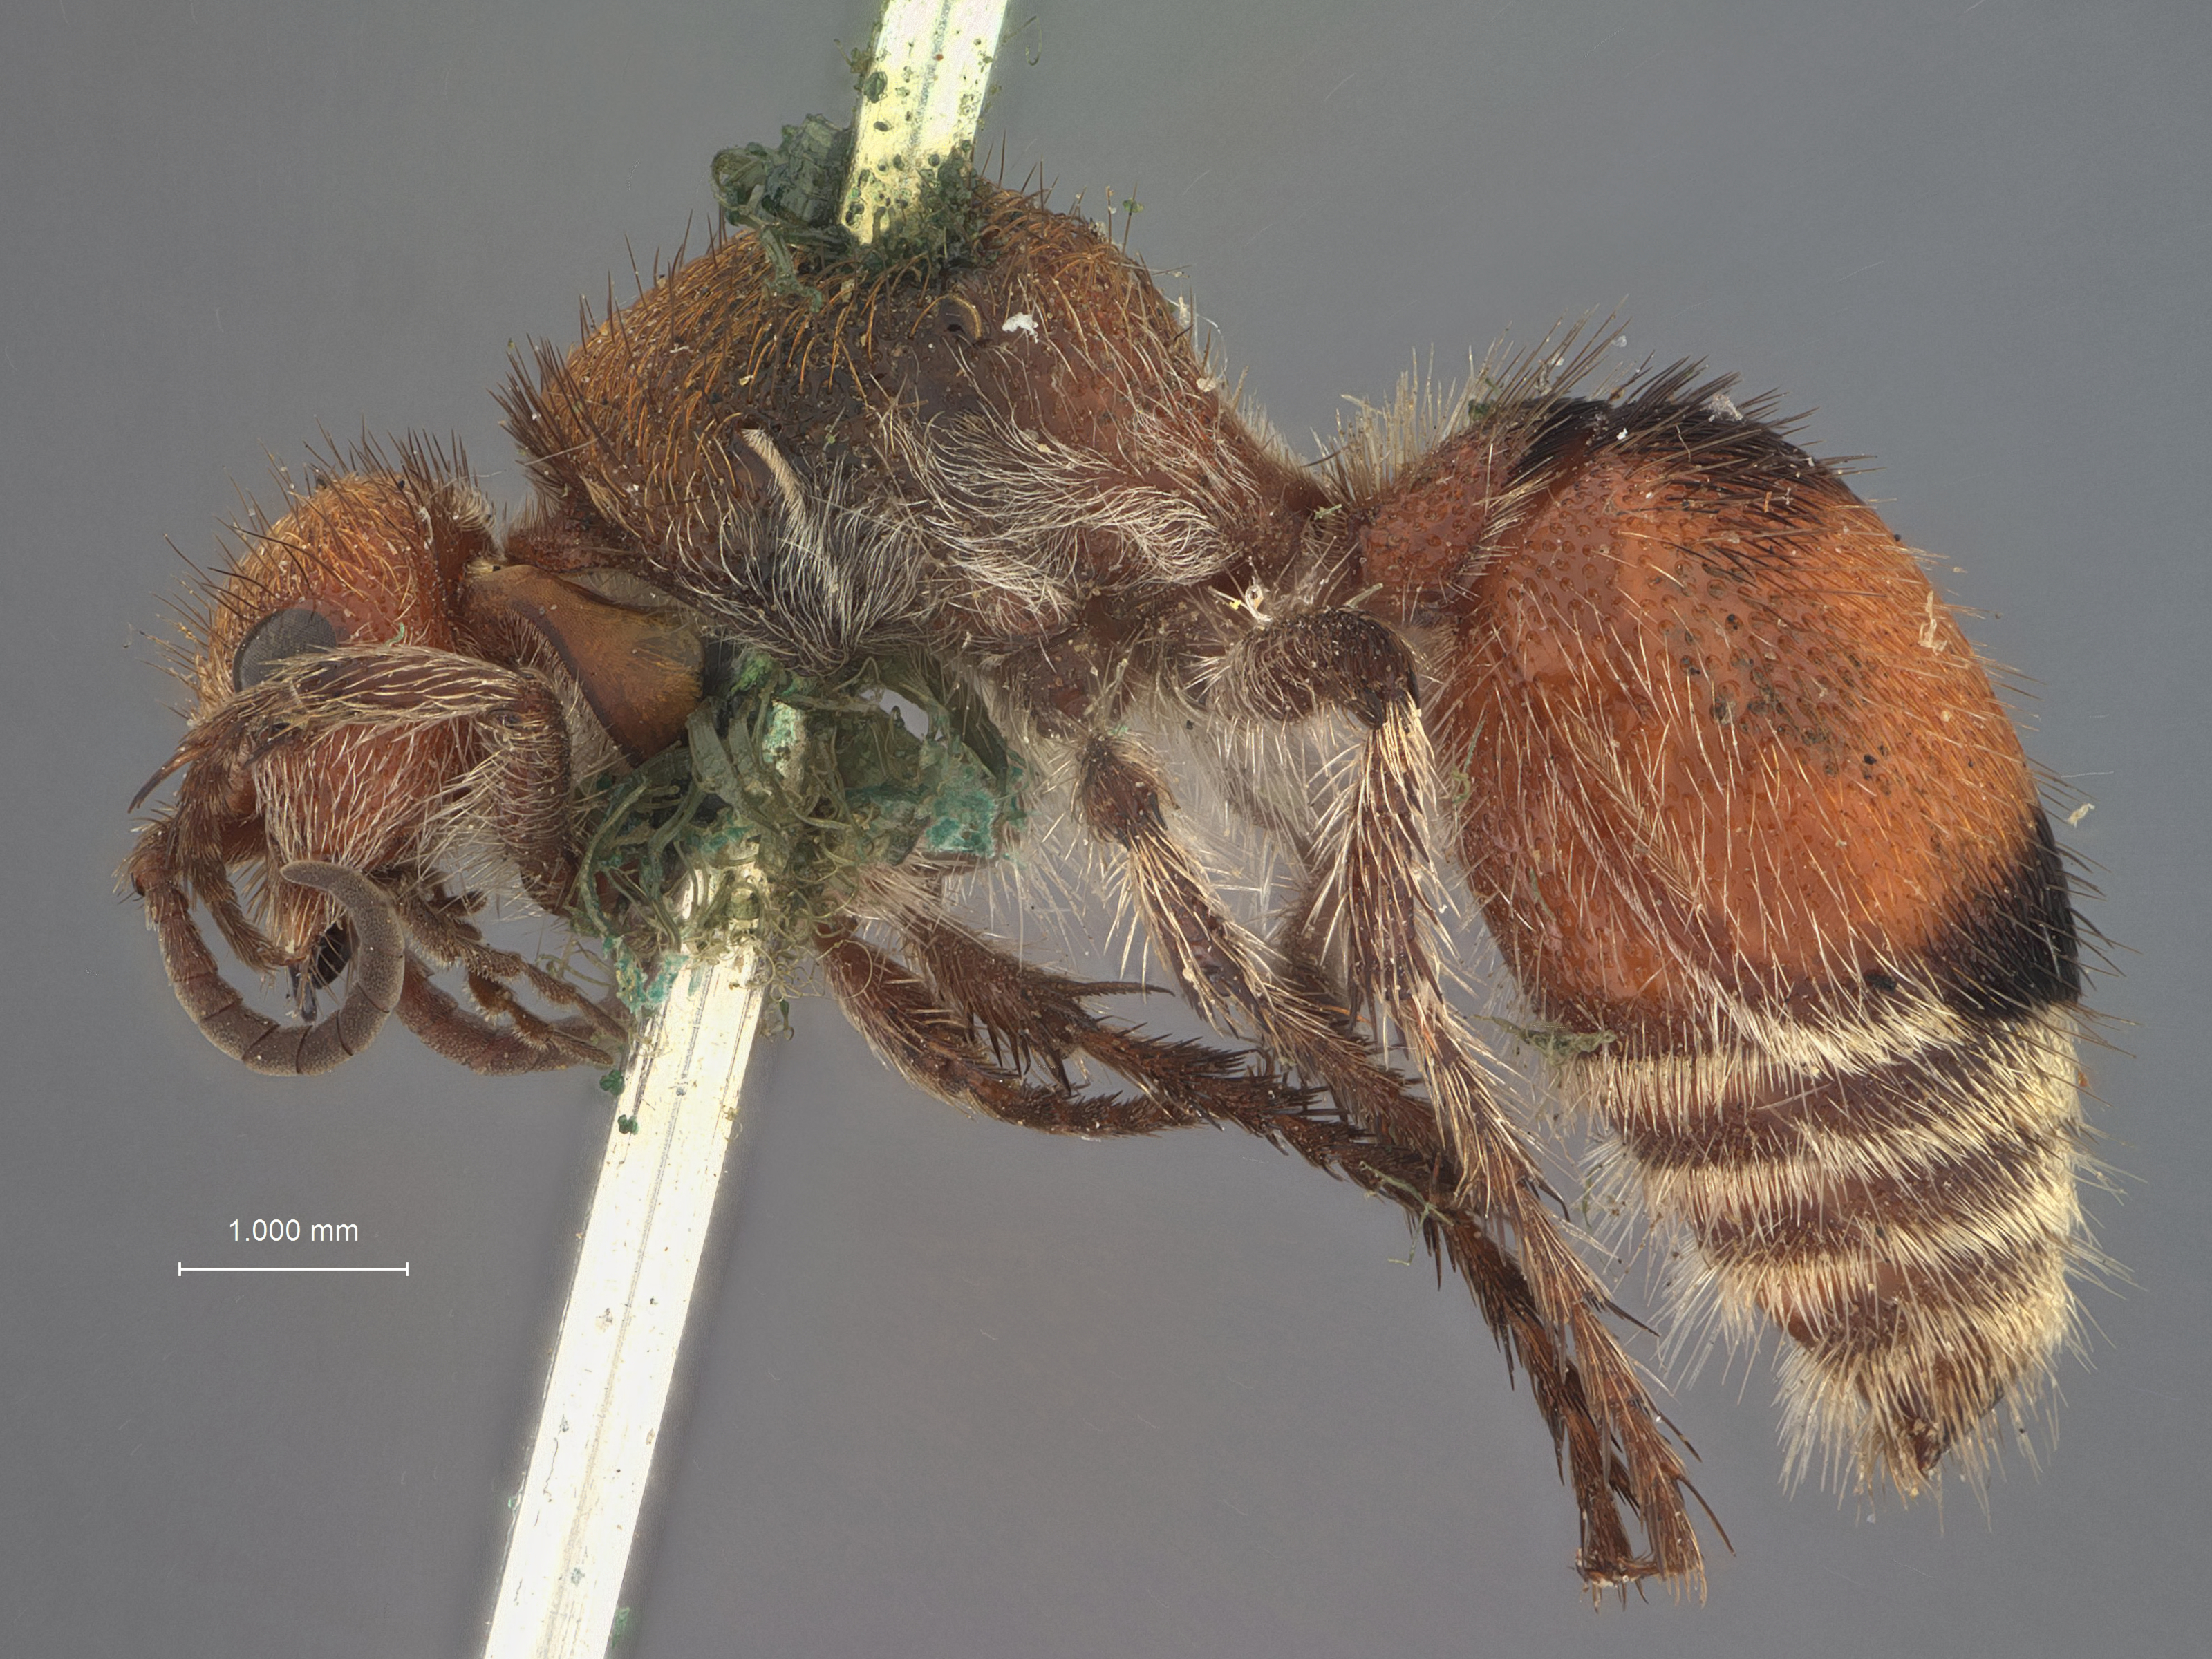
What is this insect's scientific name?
Dasymutilla coloradella
